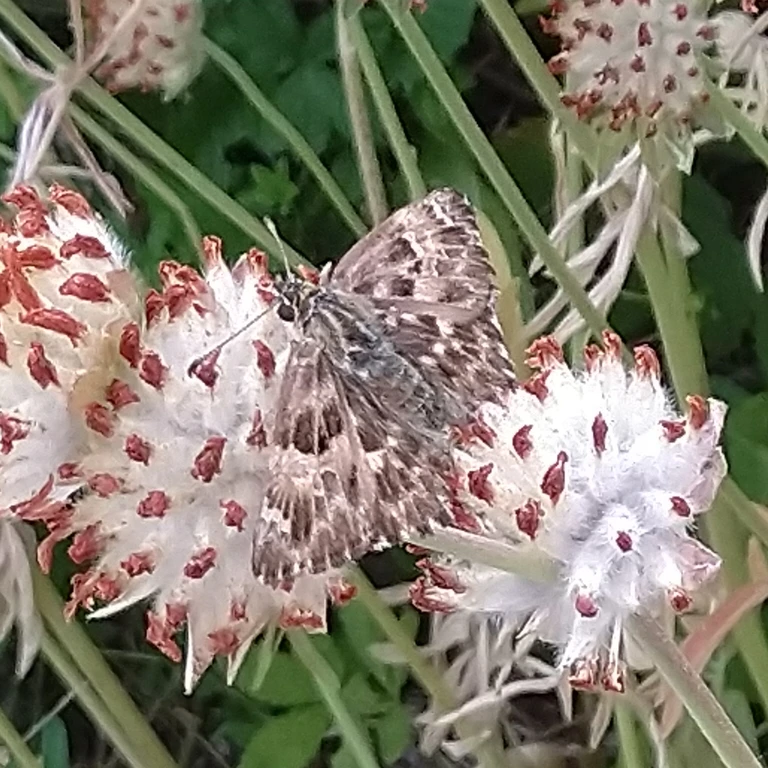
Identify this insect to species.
Carcharodus alceae
